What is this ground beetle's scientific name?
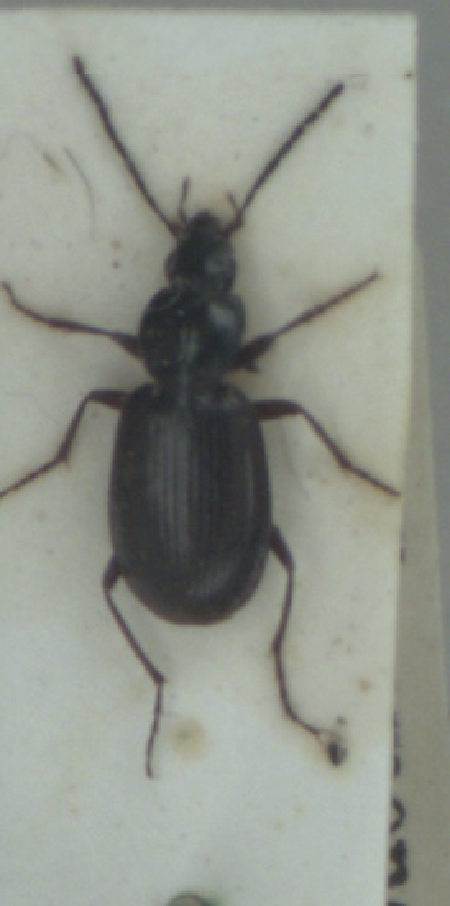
Agonum fuliginosum
